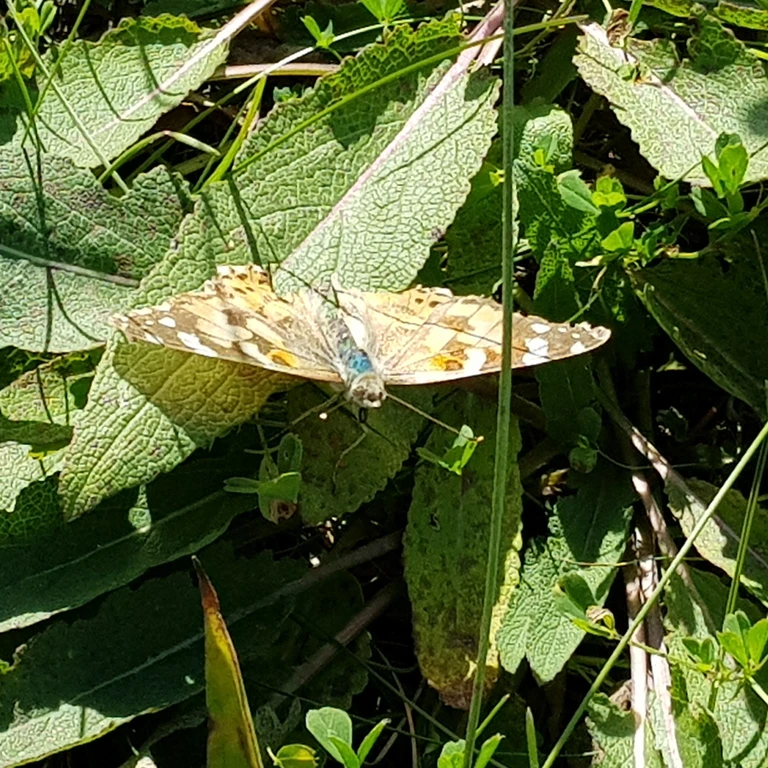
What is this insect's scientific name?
Vanessa cardui
